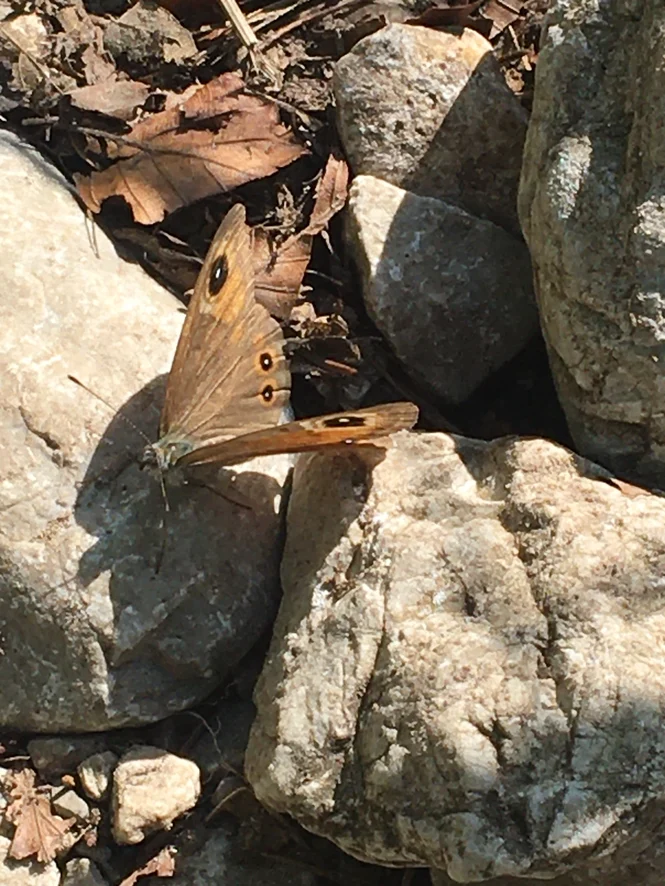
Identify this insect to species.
Lasiommata maera (also Pararge maera)
